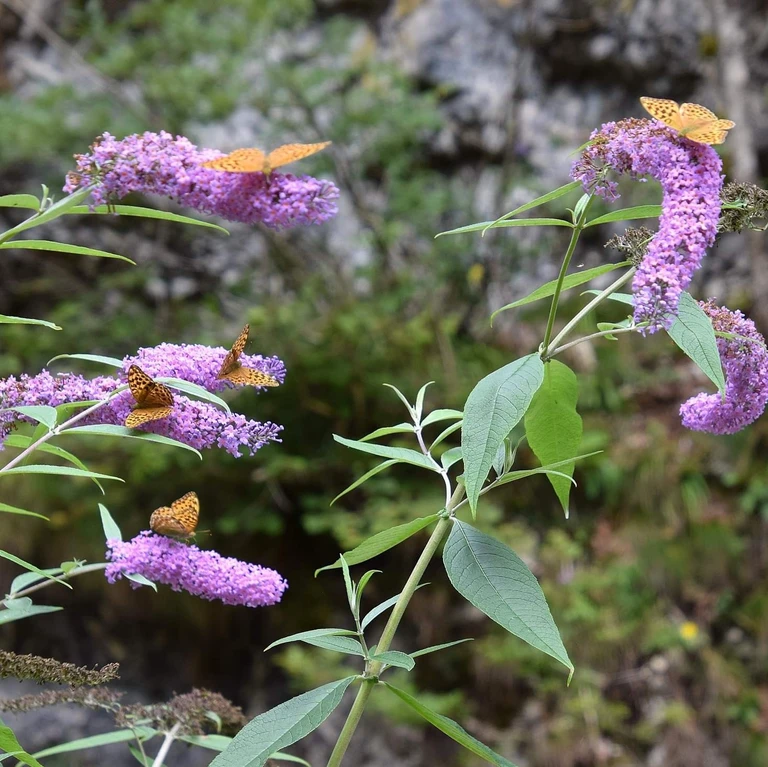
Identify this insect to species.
Argynnis paphia
